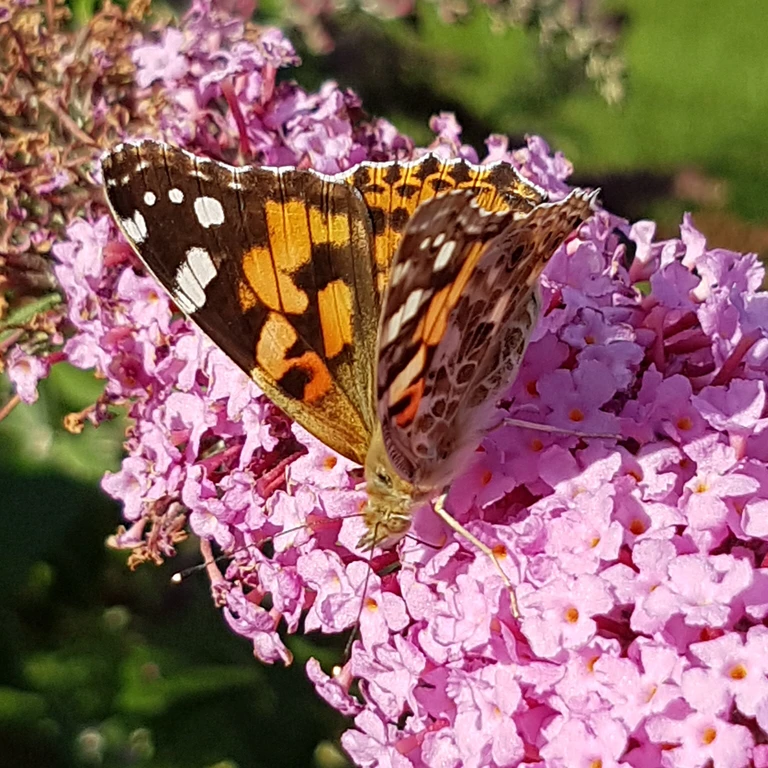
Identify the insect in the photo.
Vanessa cardui
